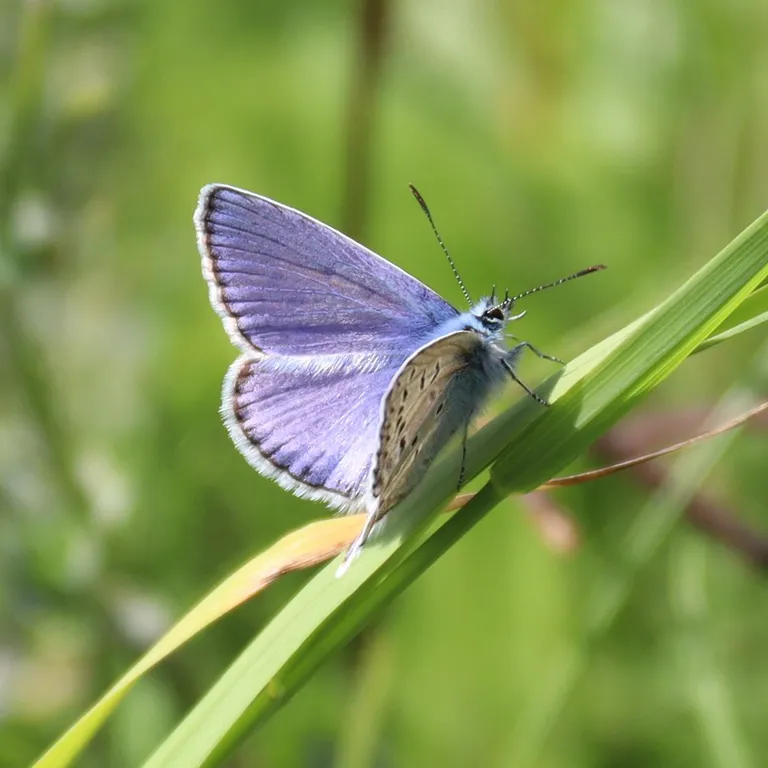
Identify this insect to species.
Polyommatus icarus
